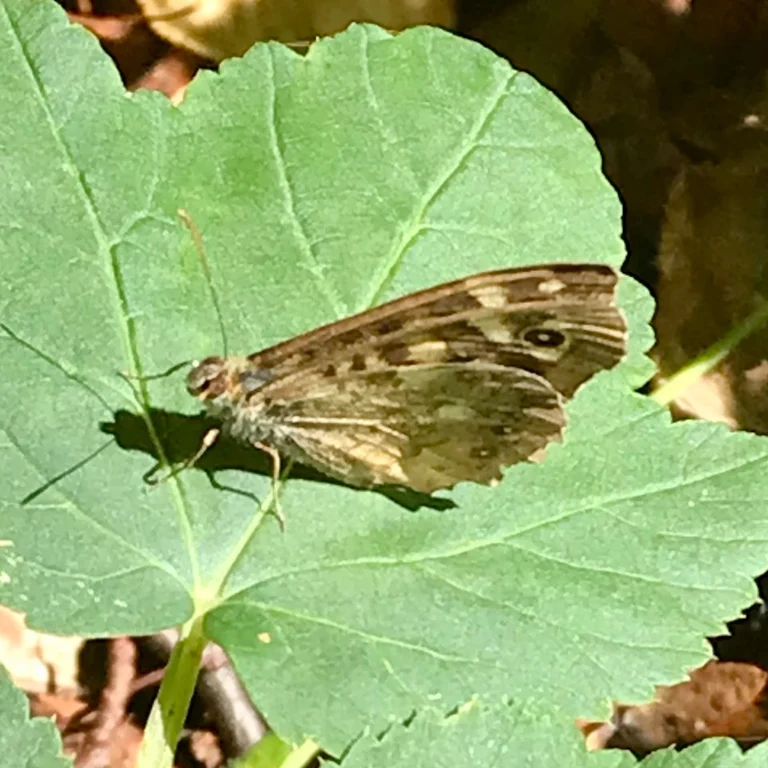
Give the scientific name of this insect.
Pararge aegeria
